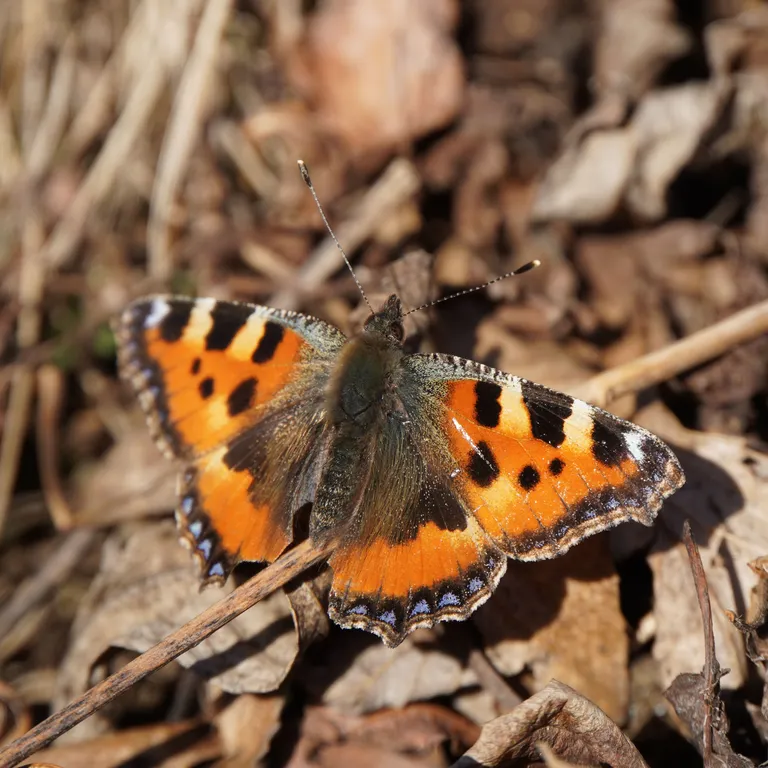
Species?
Aglais urticae
